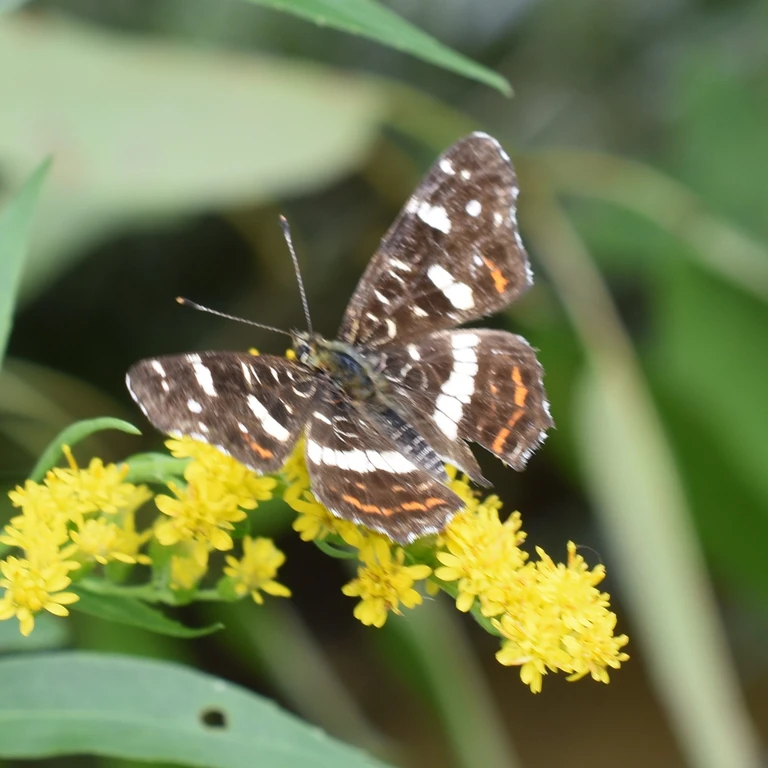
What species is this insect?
Araschnia levana
